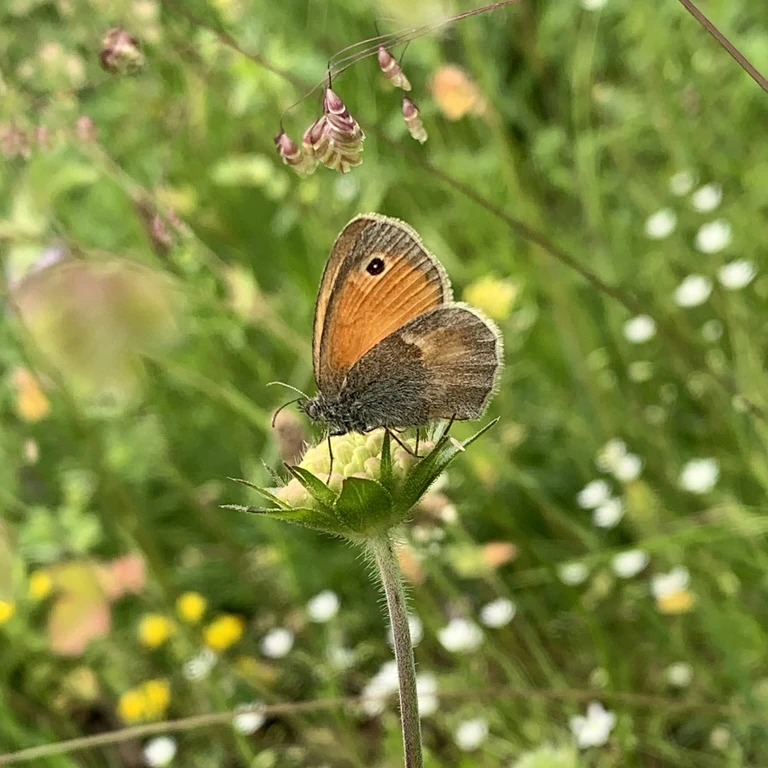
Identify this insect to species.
Coenonympha pamphilus
